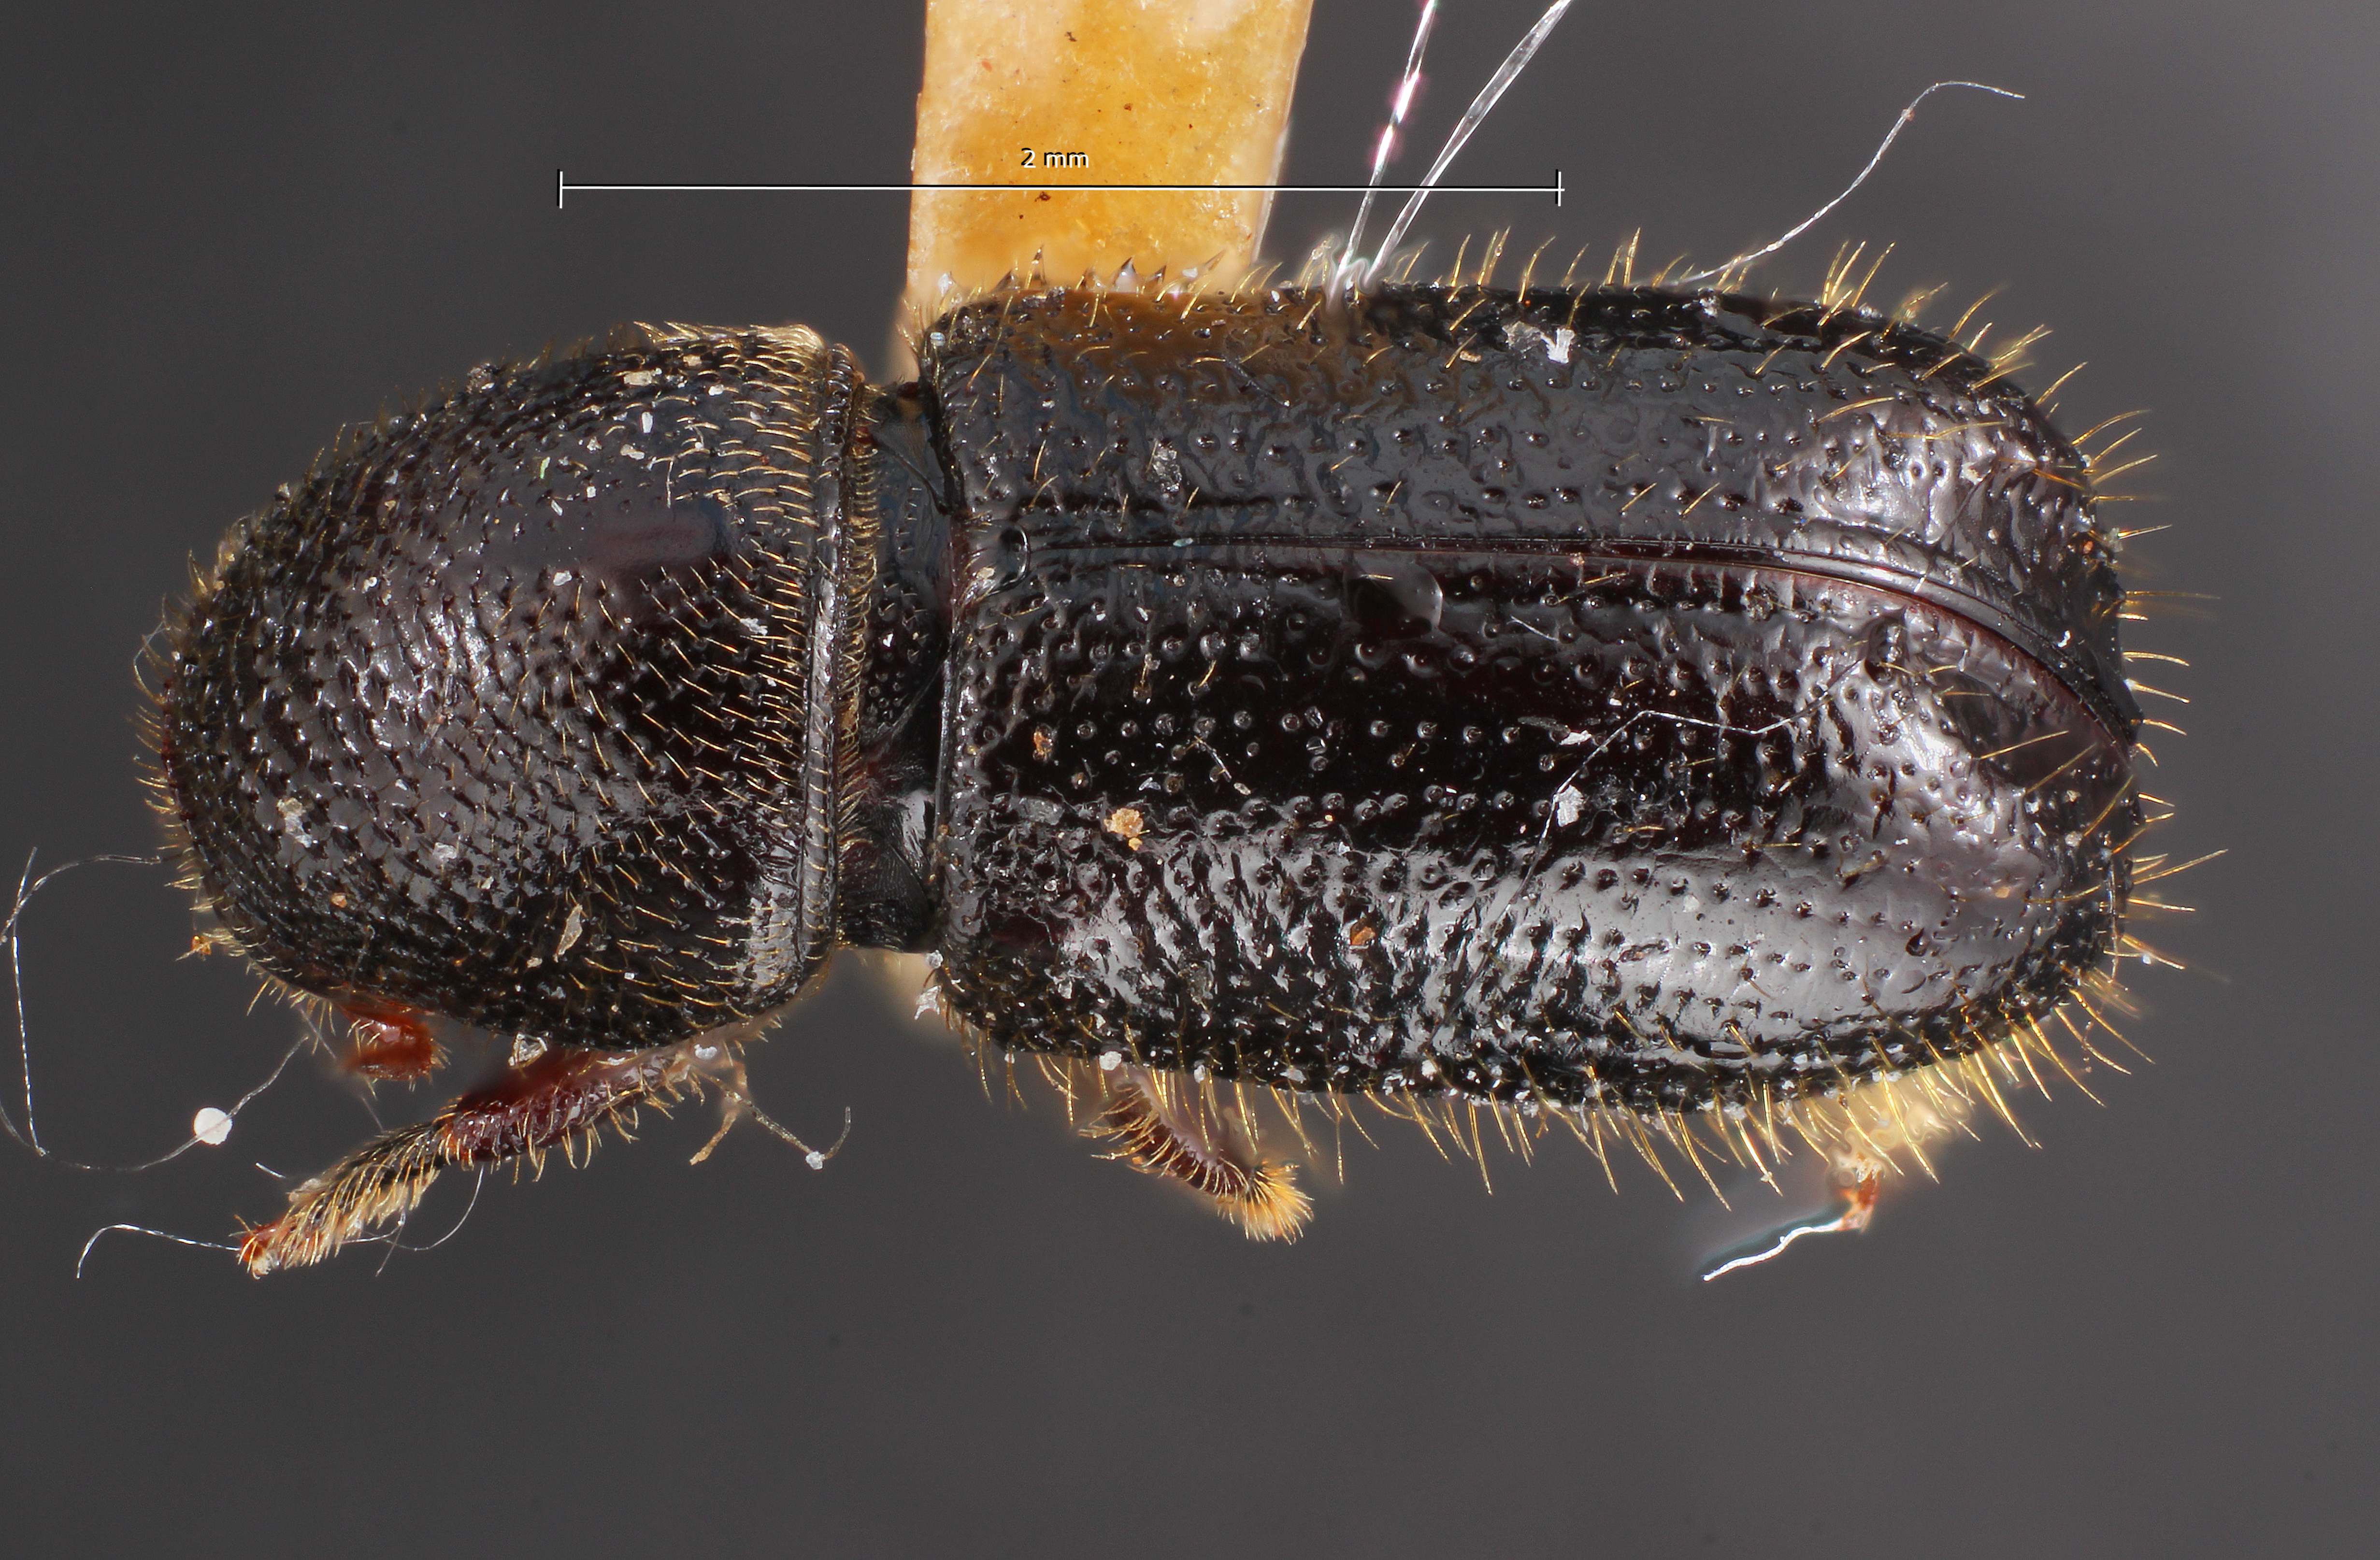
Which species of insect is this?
Conophthorus lambertianae
